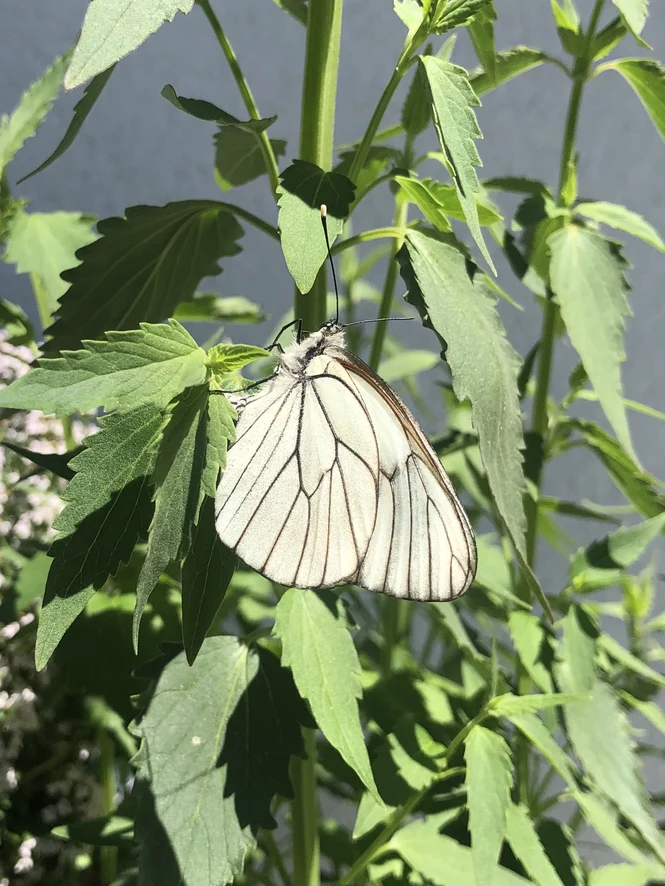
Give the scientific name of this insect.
Aporia crataegi
